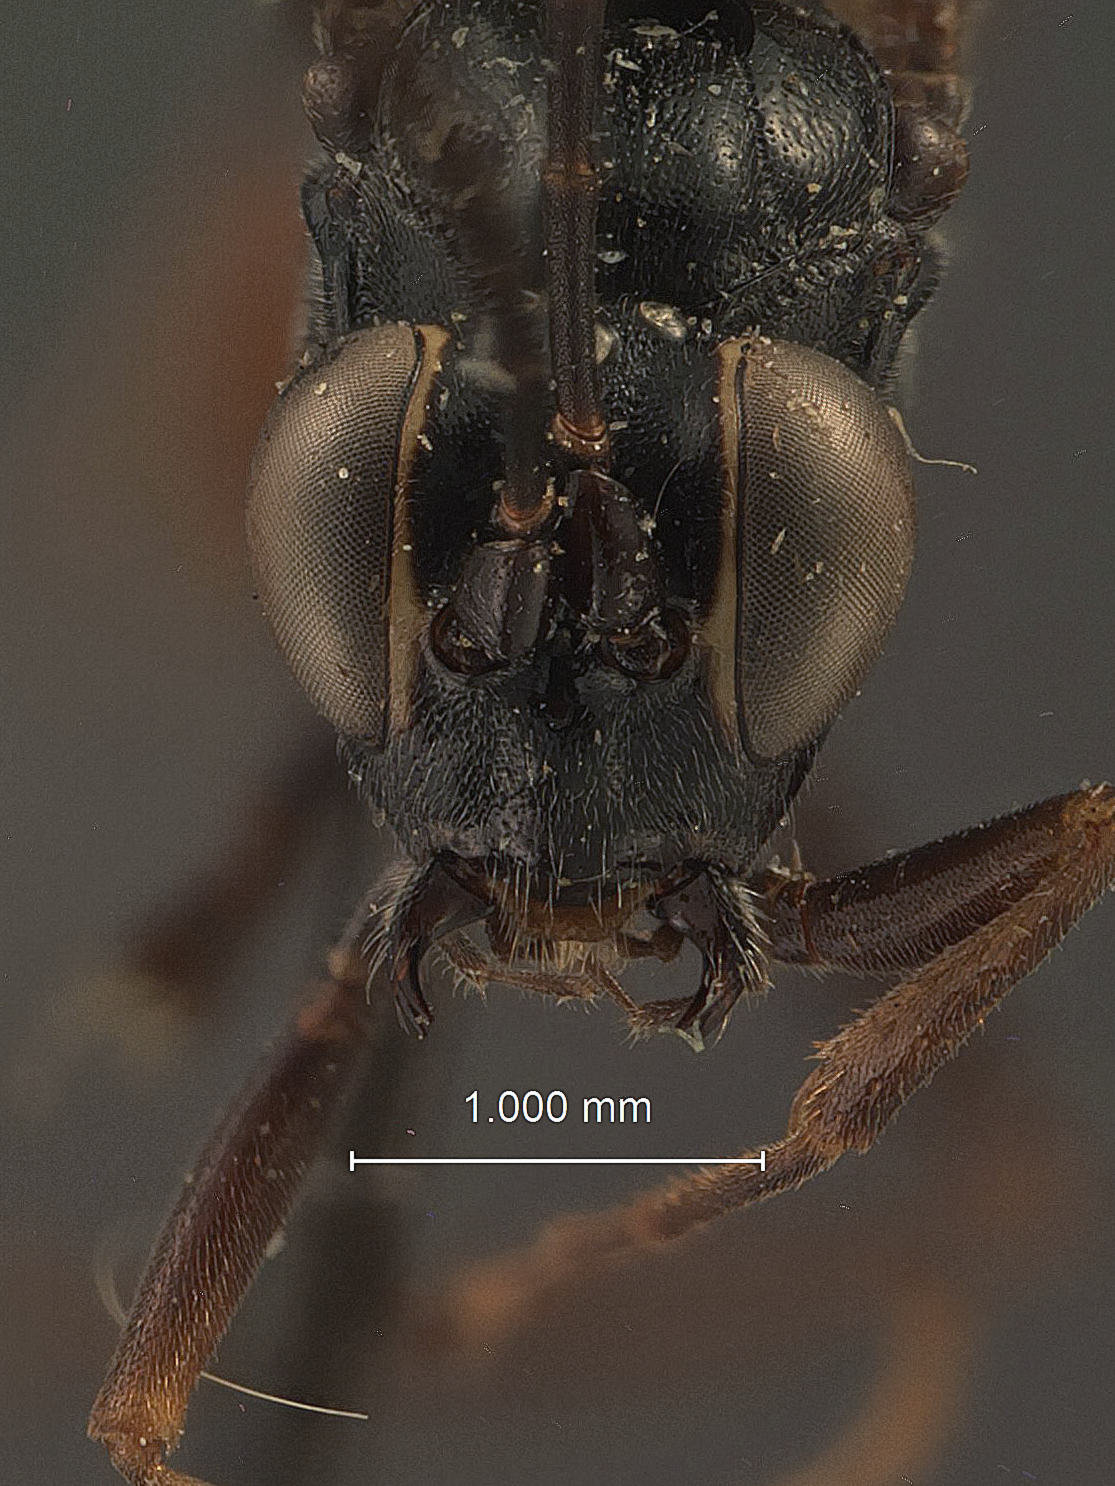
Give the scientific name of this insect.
Cryptus inornatus
